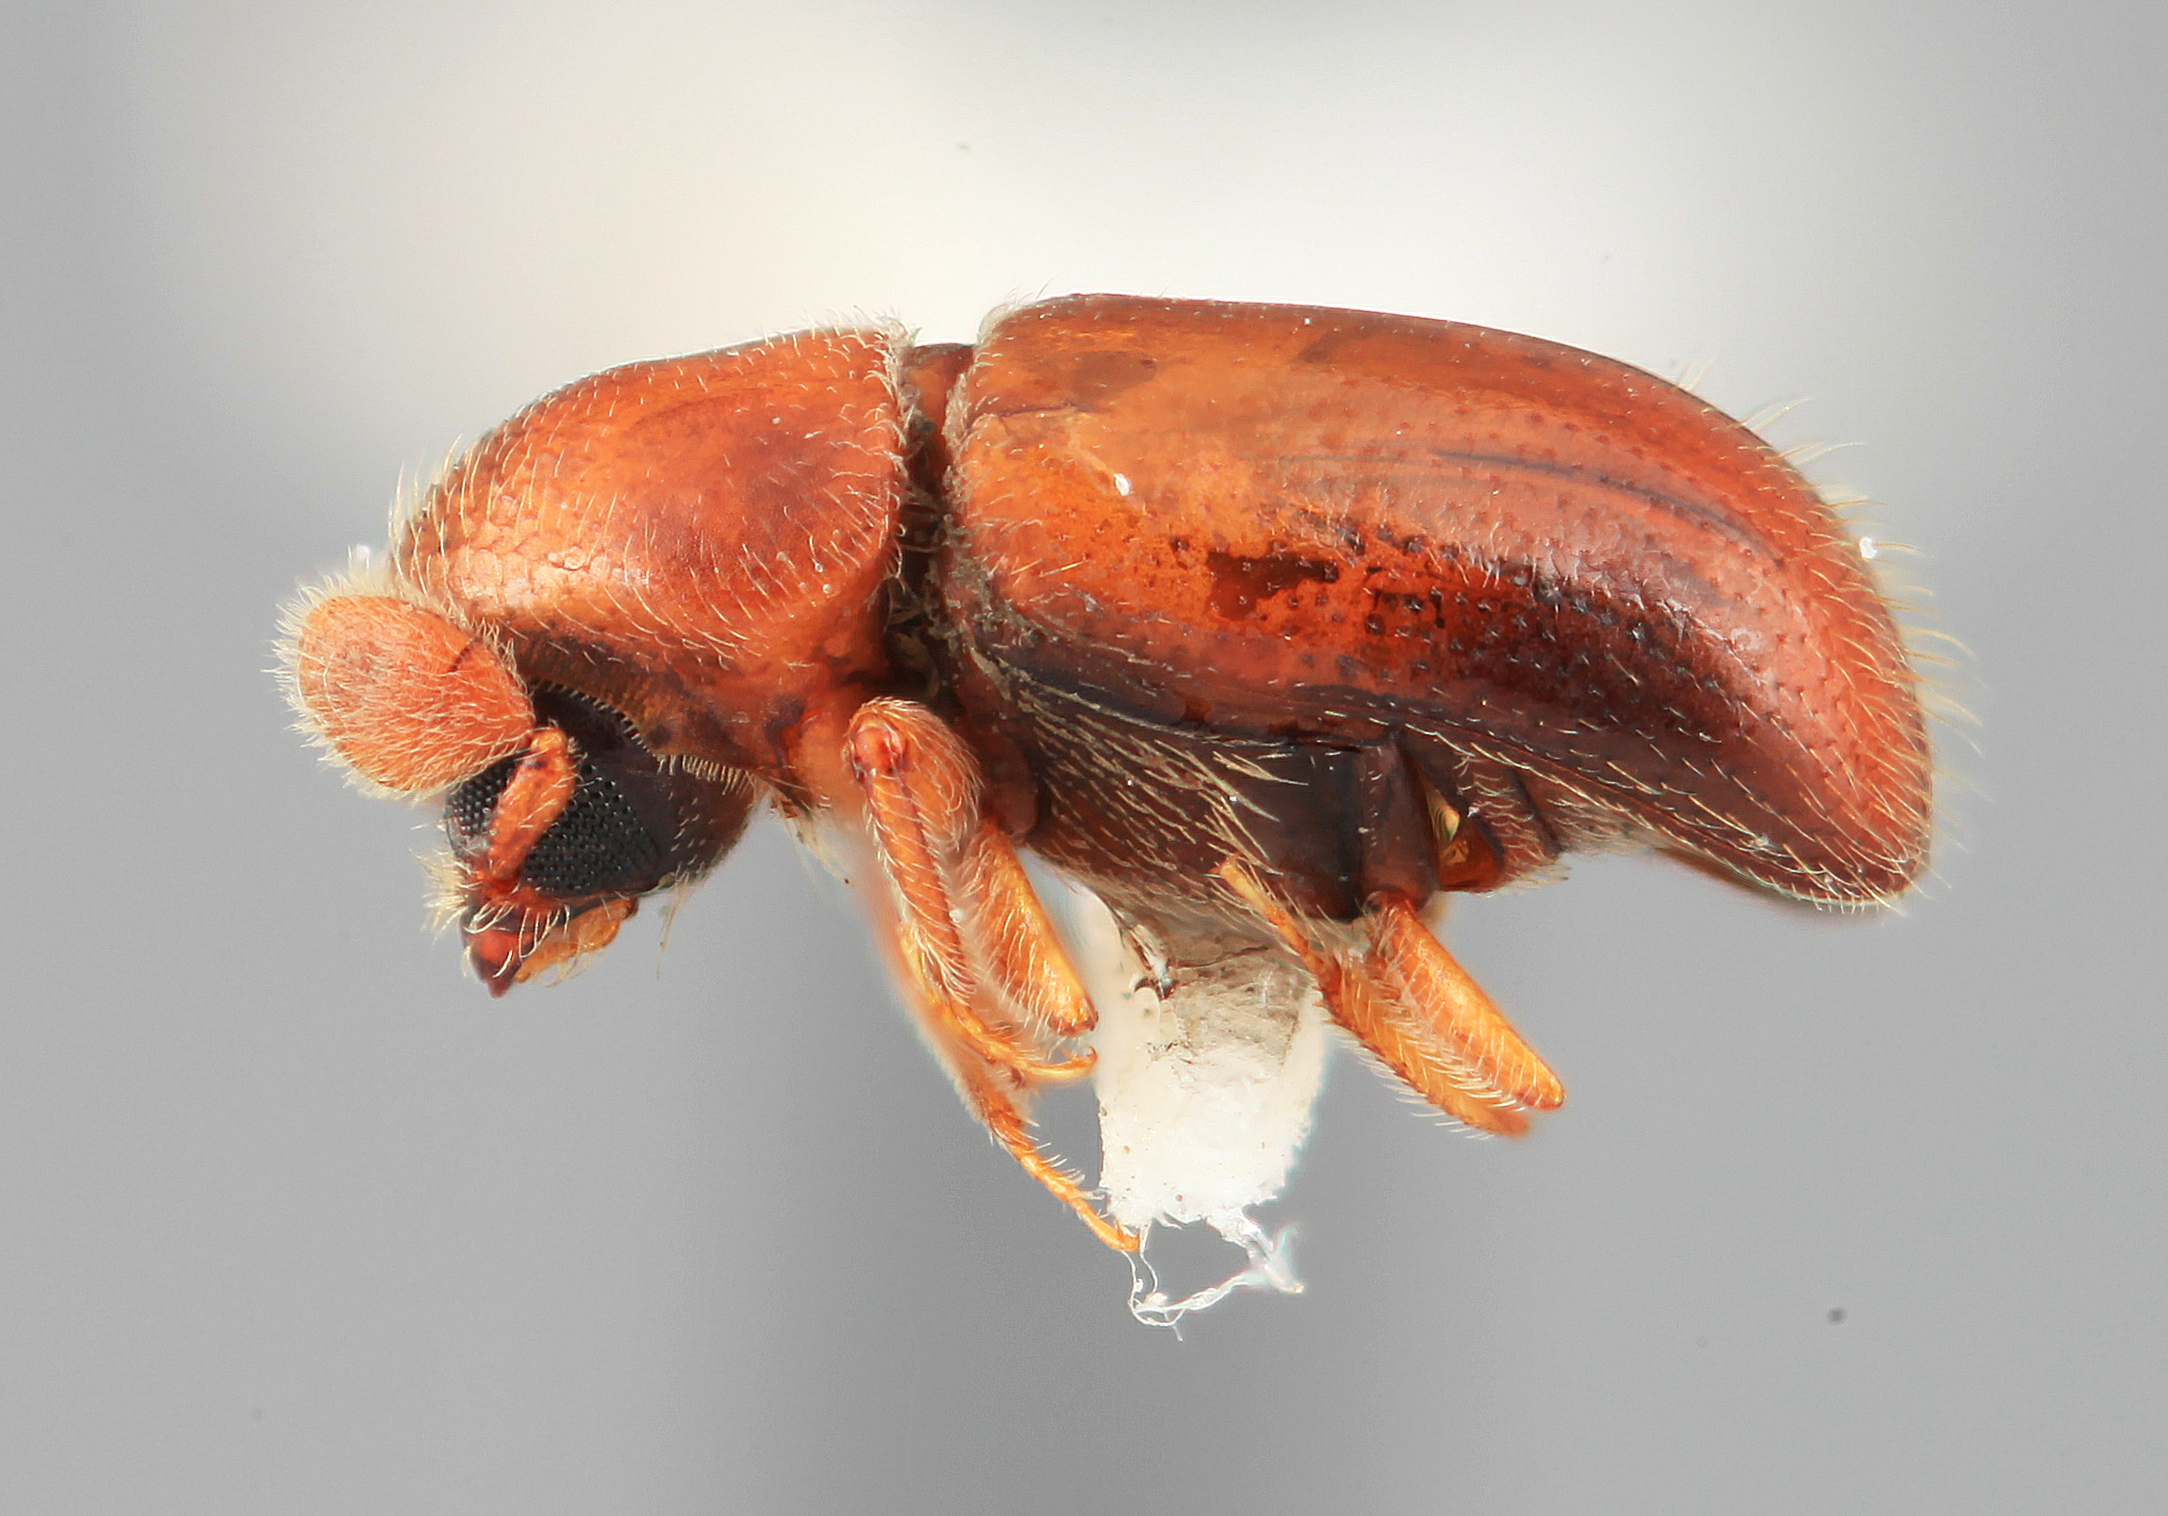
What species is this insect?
Corthyloxiphus simplicus
